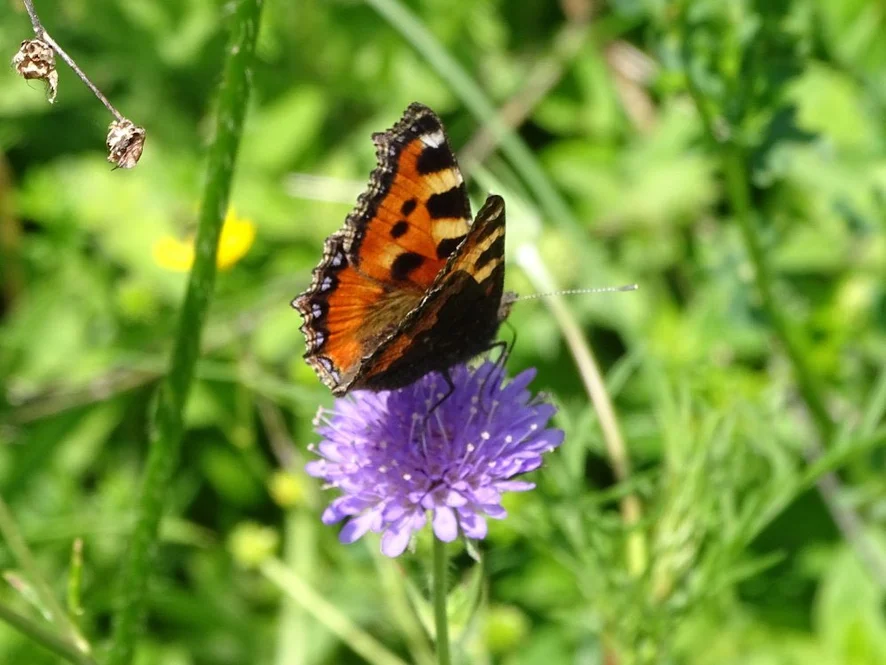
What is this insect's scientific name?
Aglais urticae
